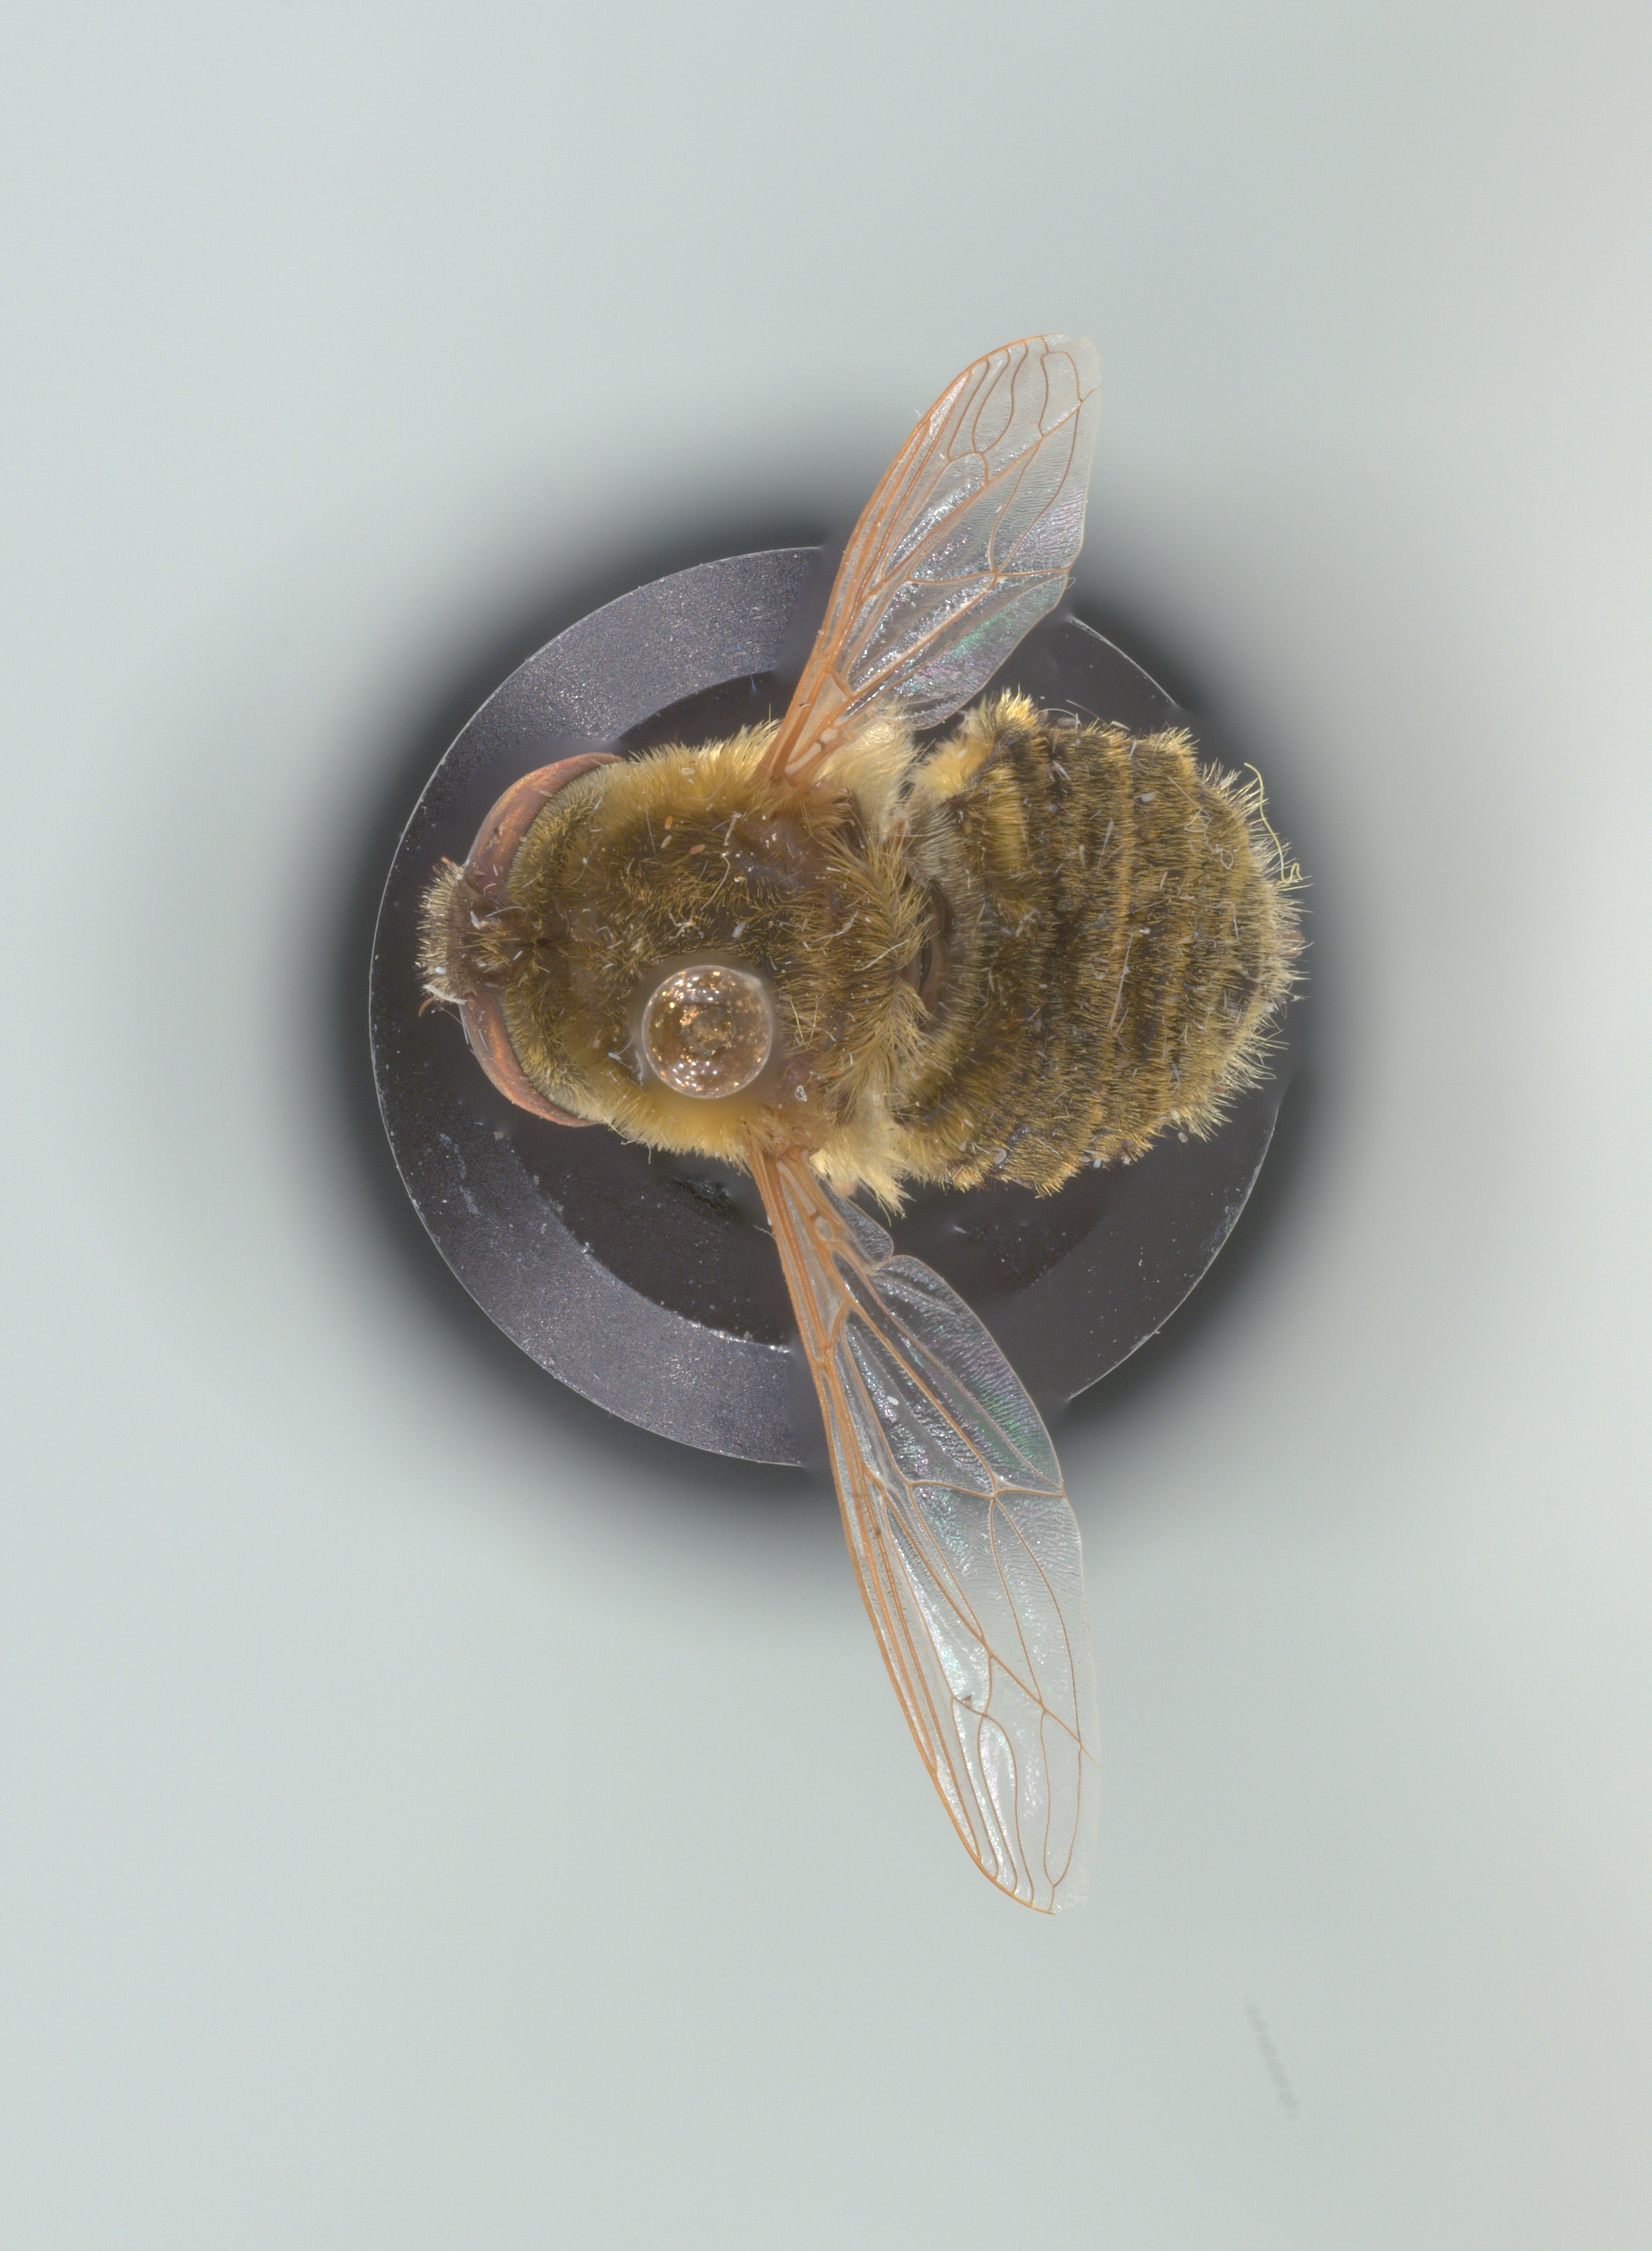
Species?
Neorhynchocephalus sackenii
